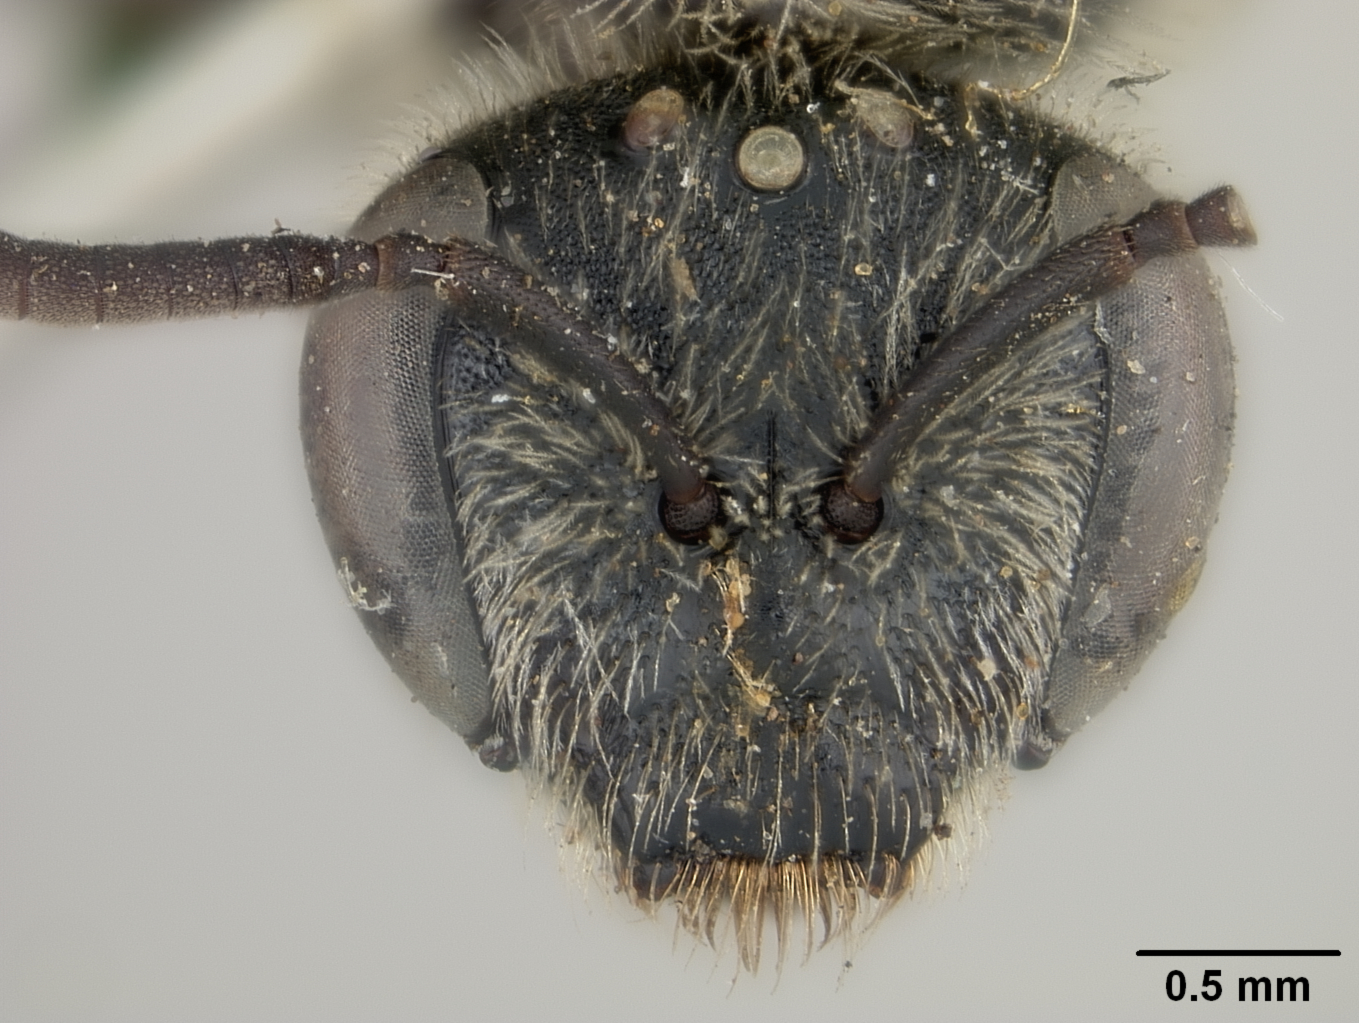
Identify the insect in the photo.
Halictus olympiae
